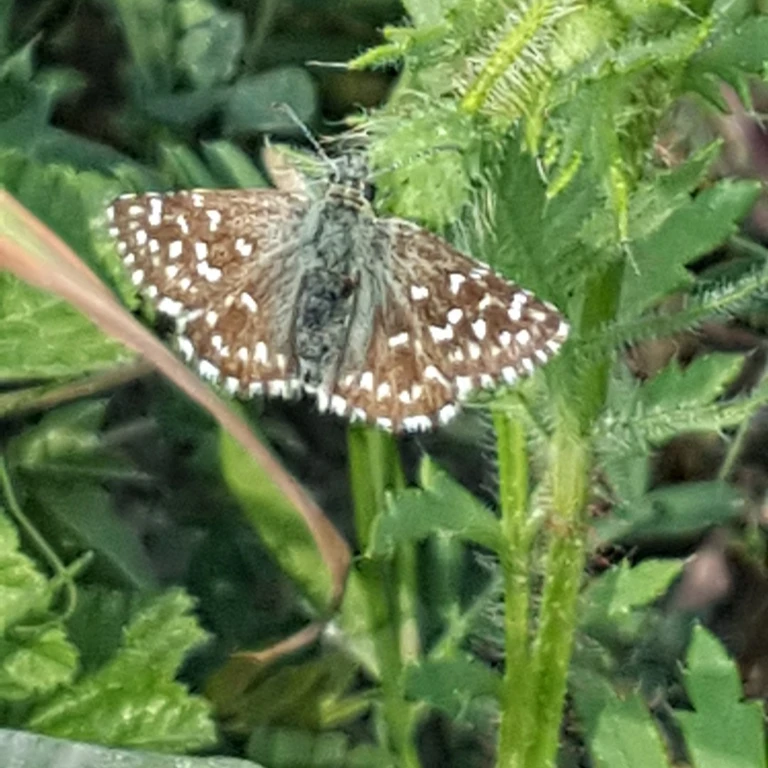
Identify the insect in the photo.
Pyrgus malvae
